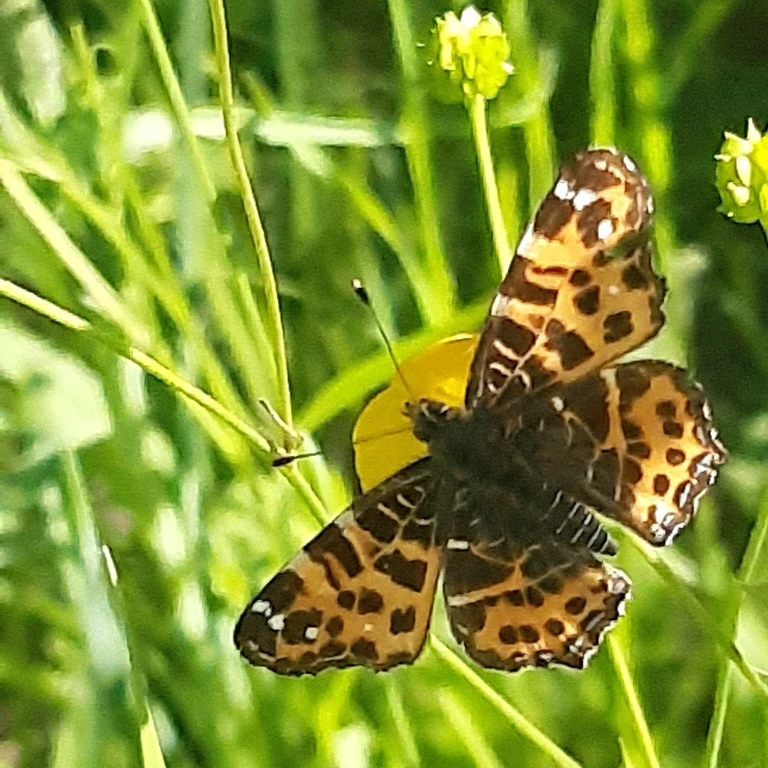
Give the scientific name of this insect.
Araschnia levana
